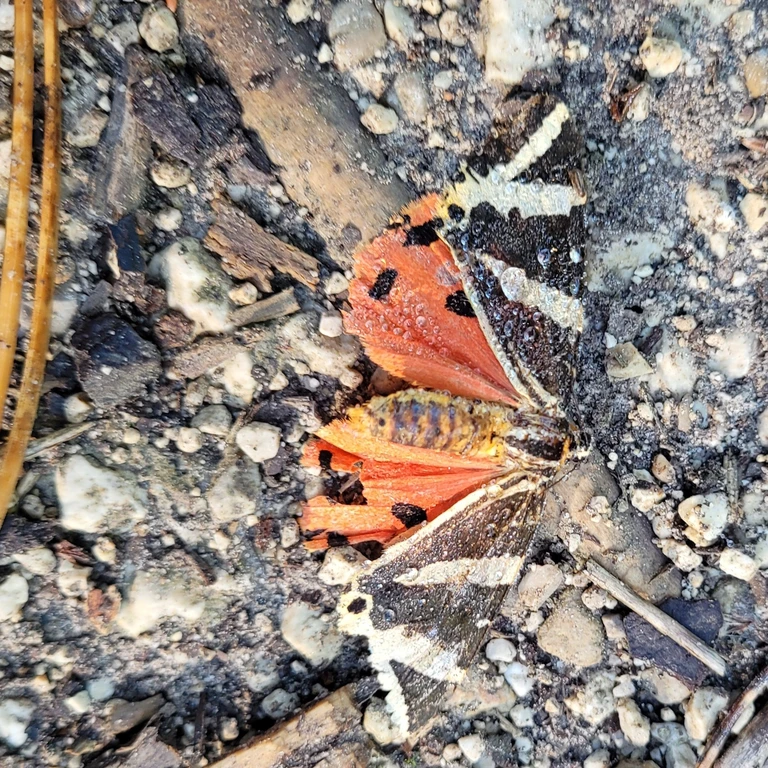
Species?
Euplagia quadripunctaria
